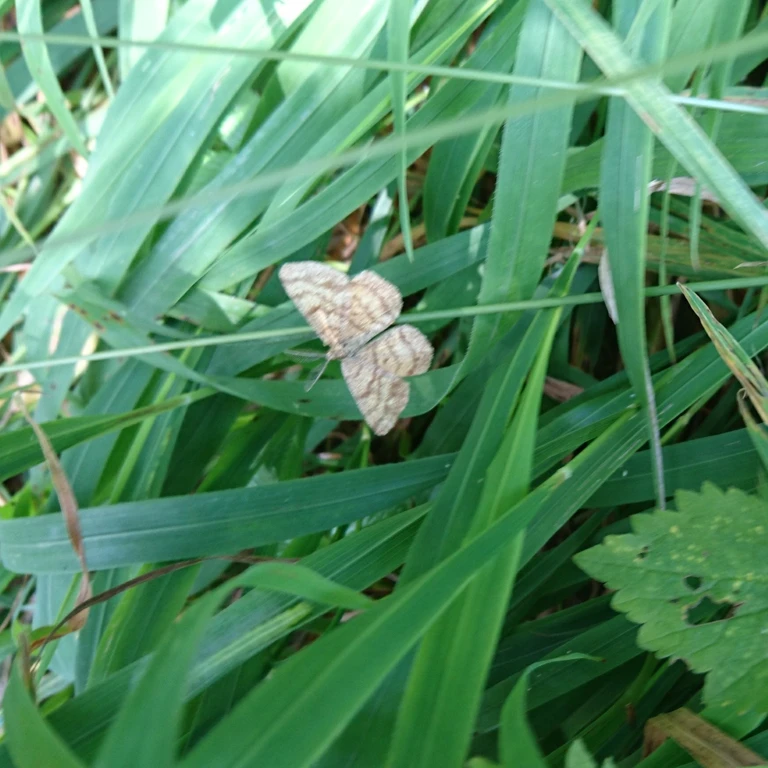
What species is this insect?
Ematurga atomaria
